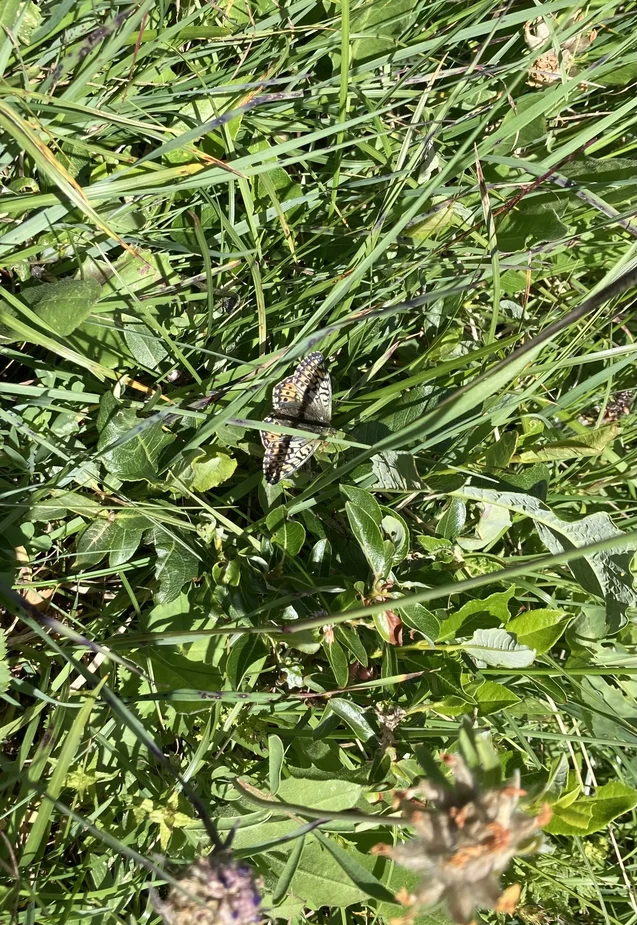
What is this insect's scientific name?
Boloria napaea
